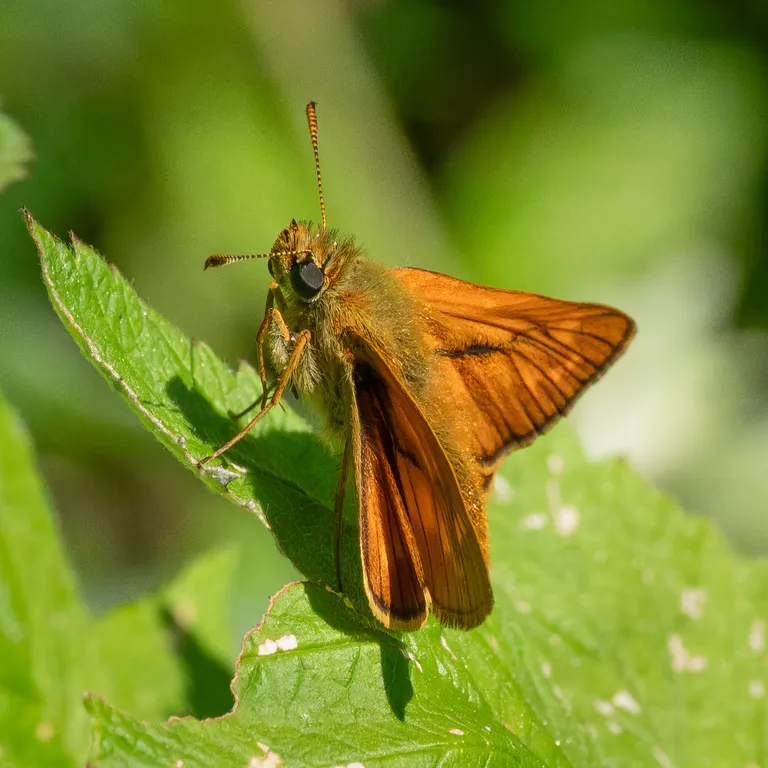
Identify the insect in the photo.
Ochlodes sylvanus (also Ochlodes venata)
